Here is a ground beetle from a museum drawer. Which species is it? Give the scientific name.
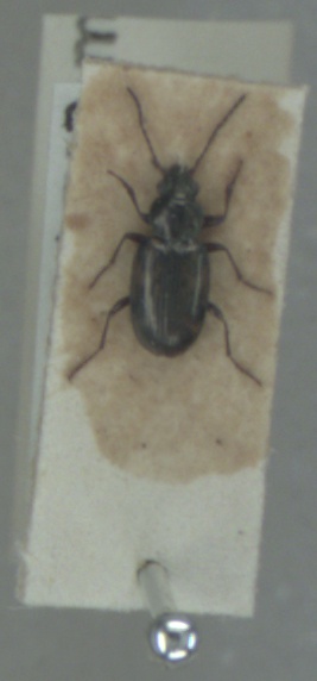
Bembidion varium
